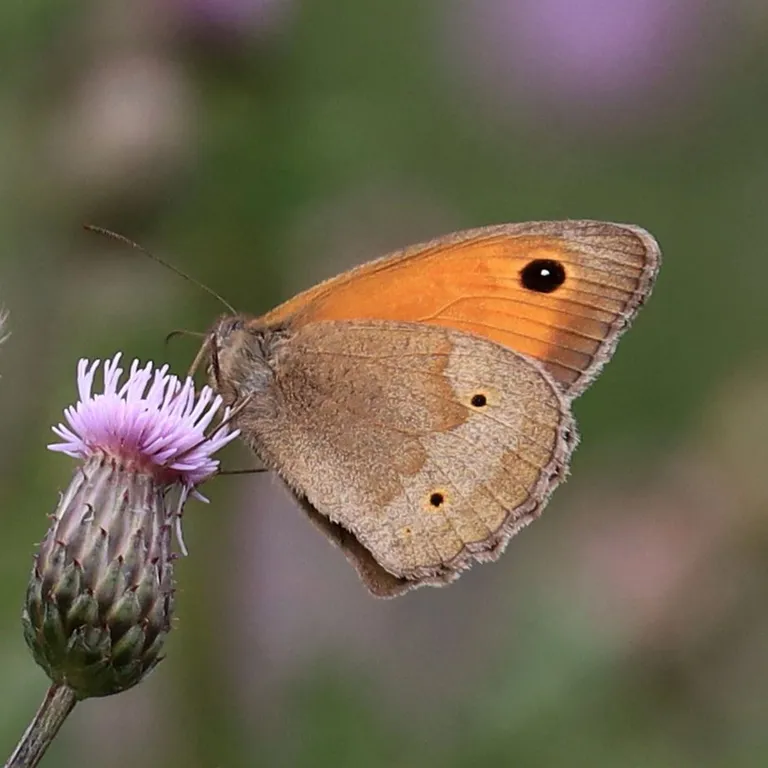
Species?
Maniola jurtina
